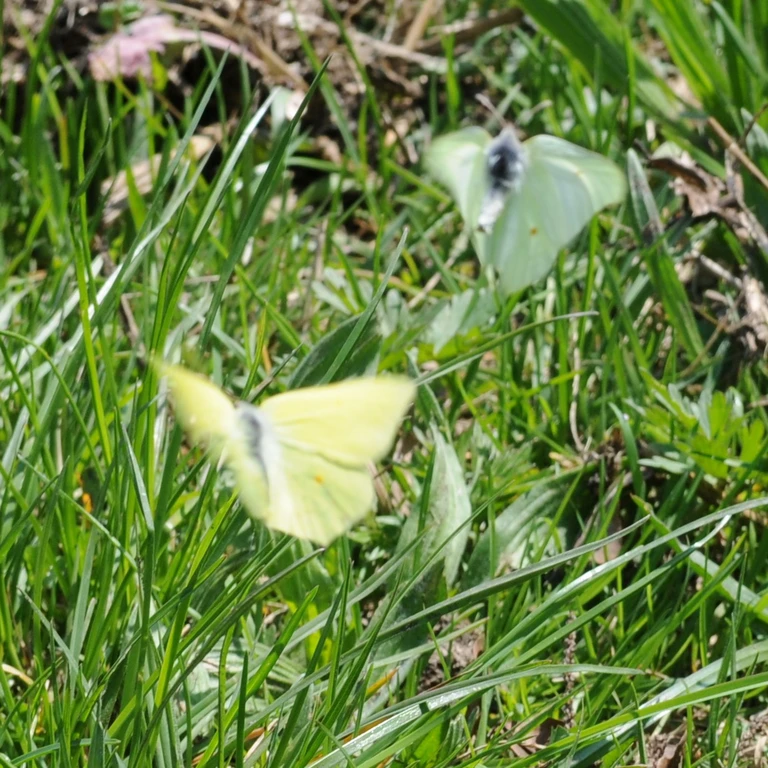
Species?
Gonepteryx rhamni
